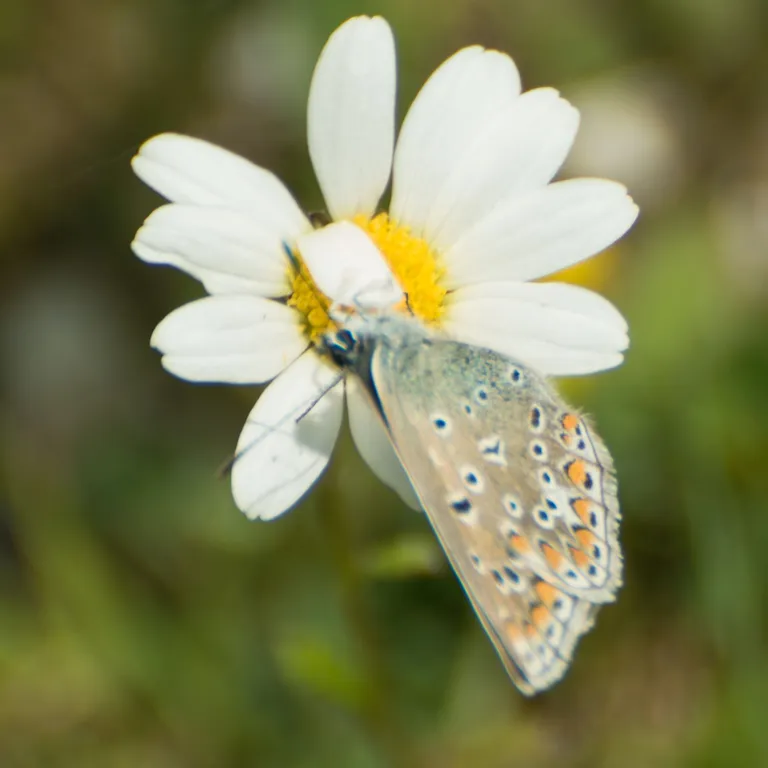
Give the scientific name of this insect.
Polyommatus icarus
